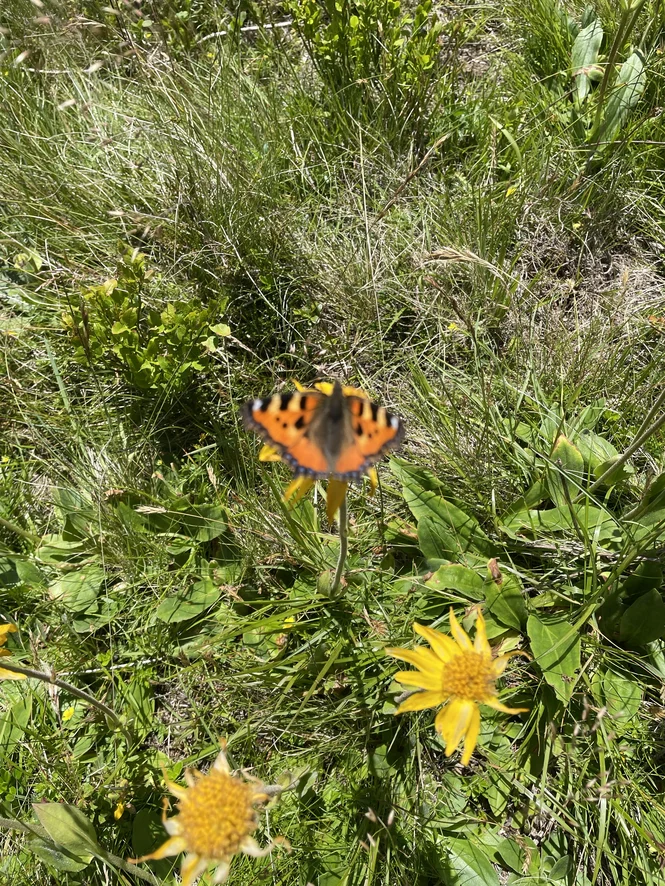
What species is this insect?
Aglais urticae
